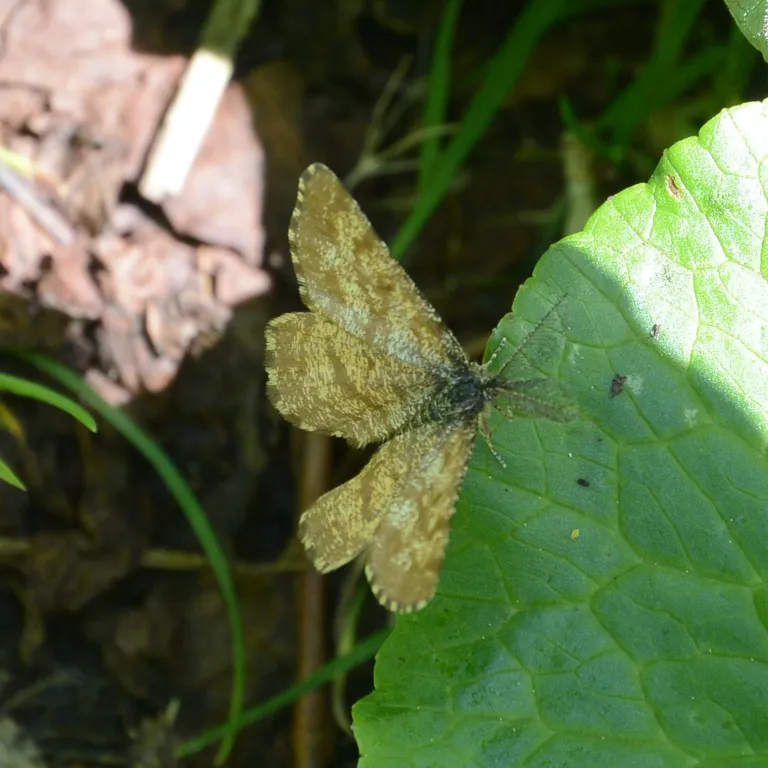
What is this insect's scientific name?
Ematurga atomaria
